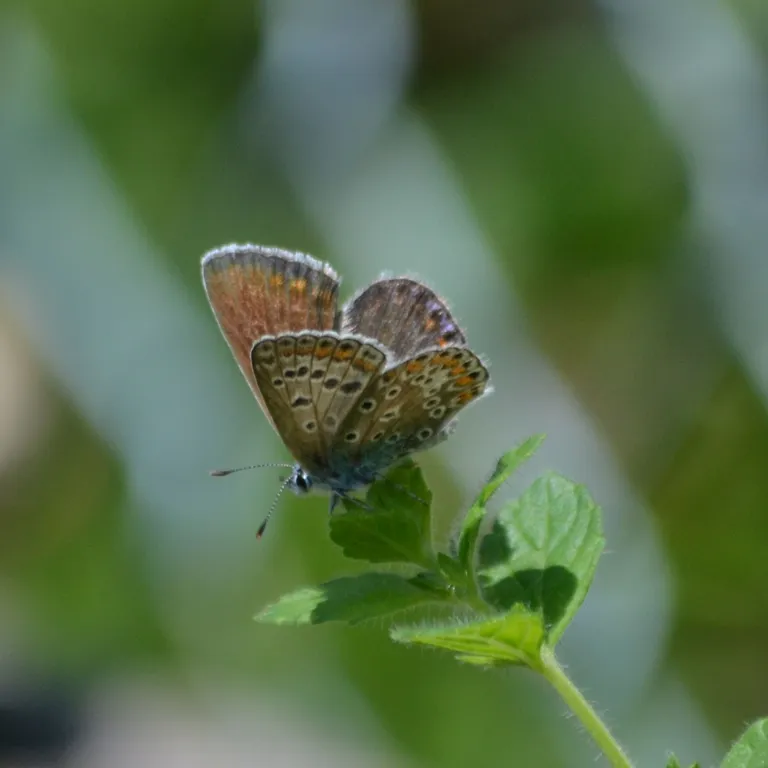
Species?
Polyommatus icarus
